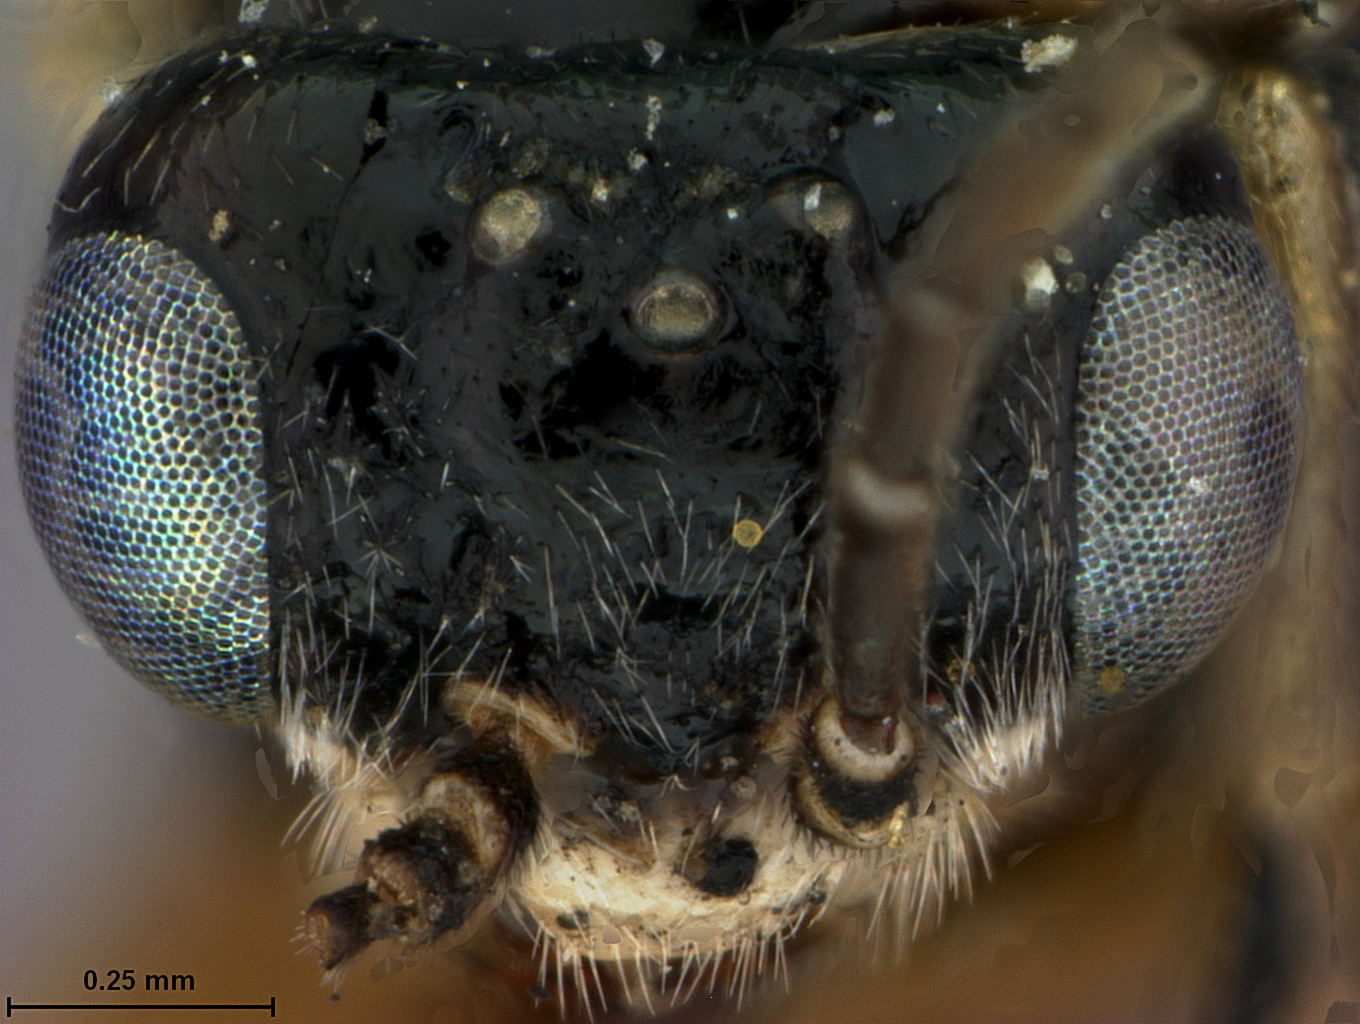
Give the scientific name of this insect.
Parabates leucostomus
